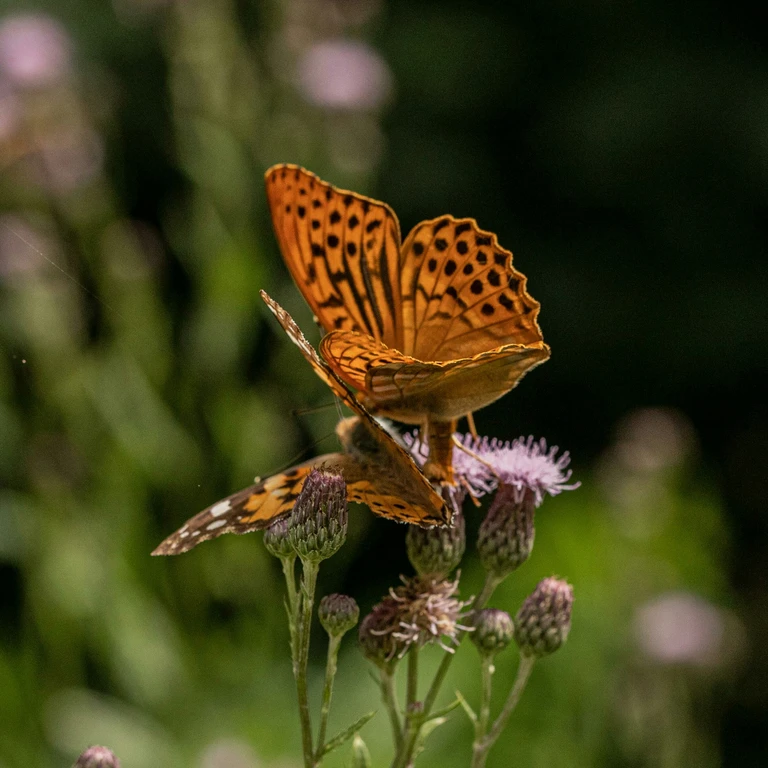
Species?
Vanessa cardui
